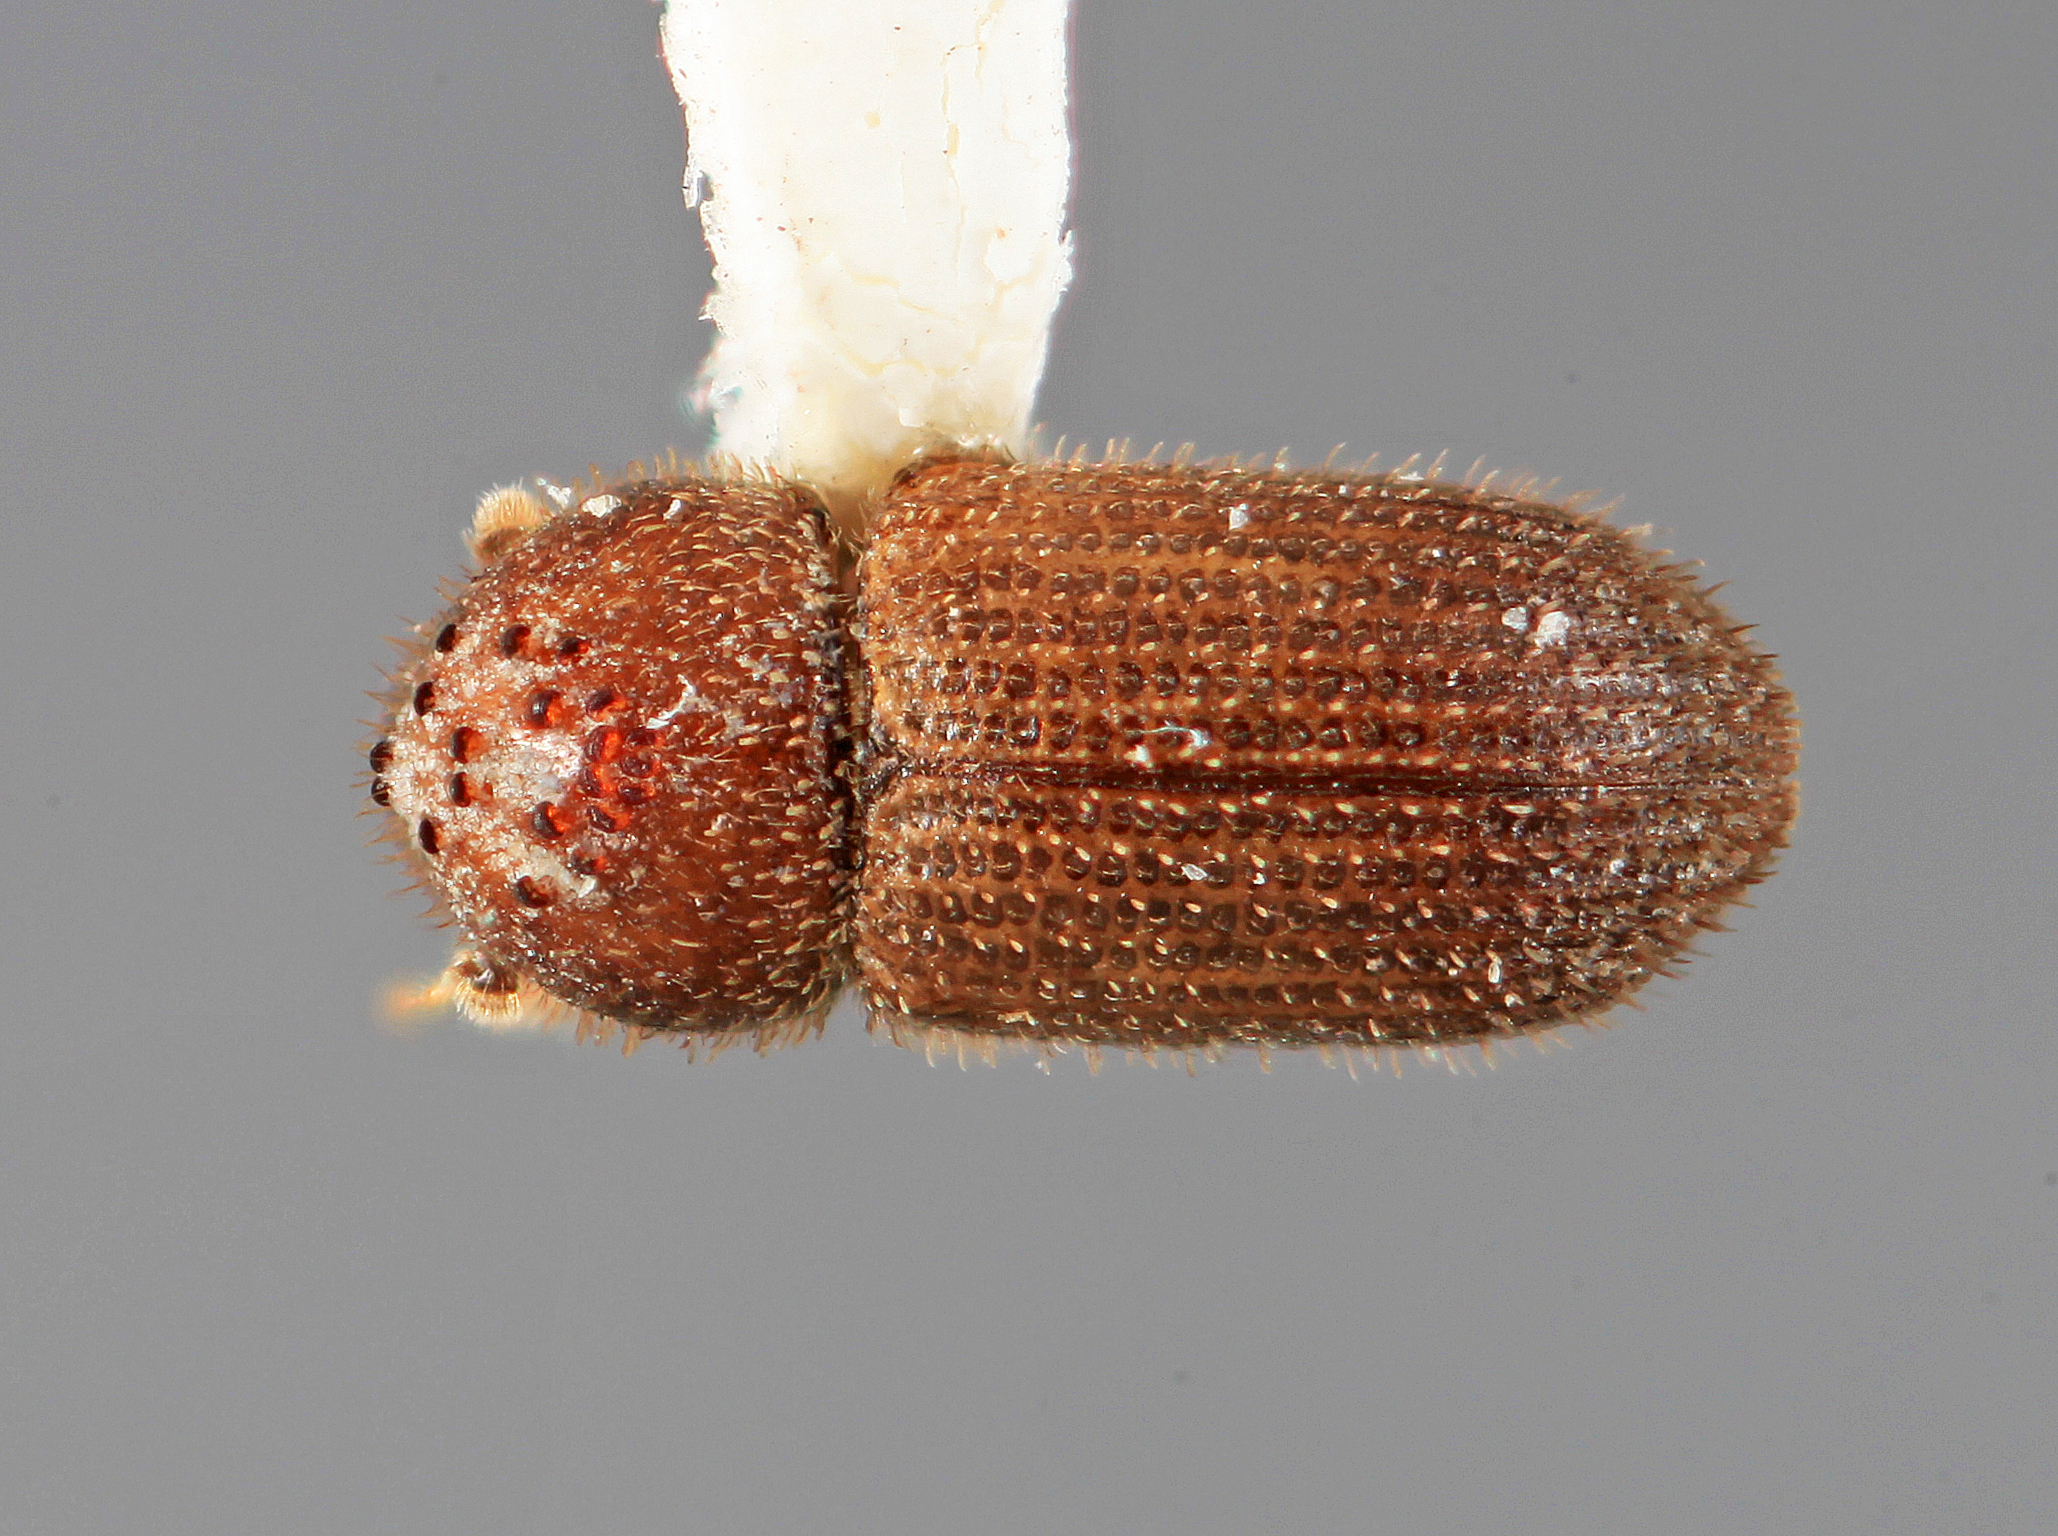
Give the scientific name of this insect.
Hypothenemus indigens
